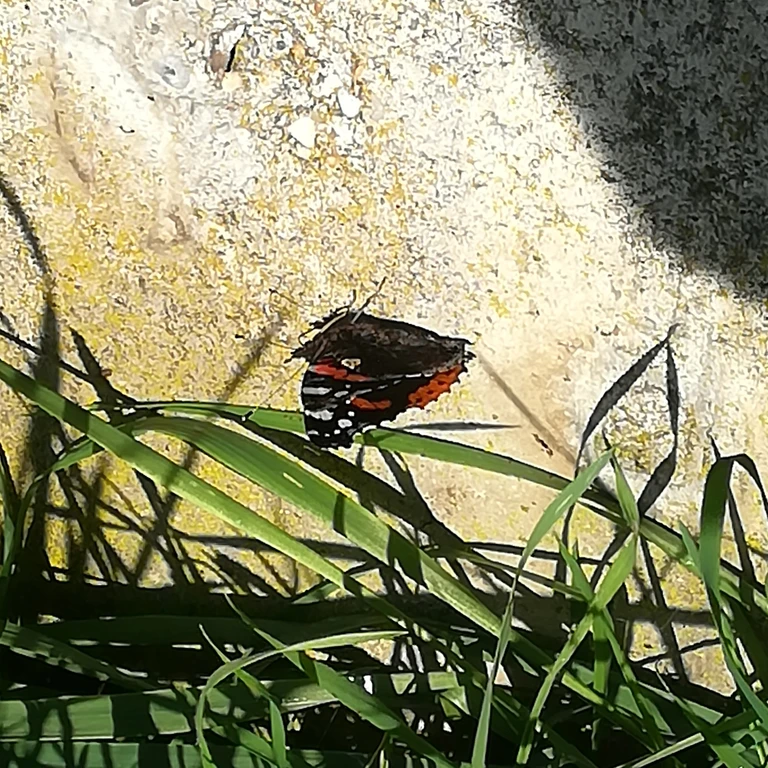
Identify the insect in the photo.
Vanessa atalanta
